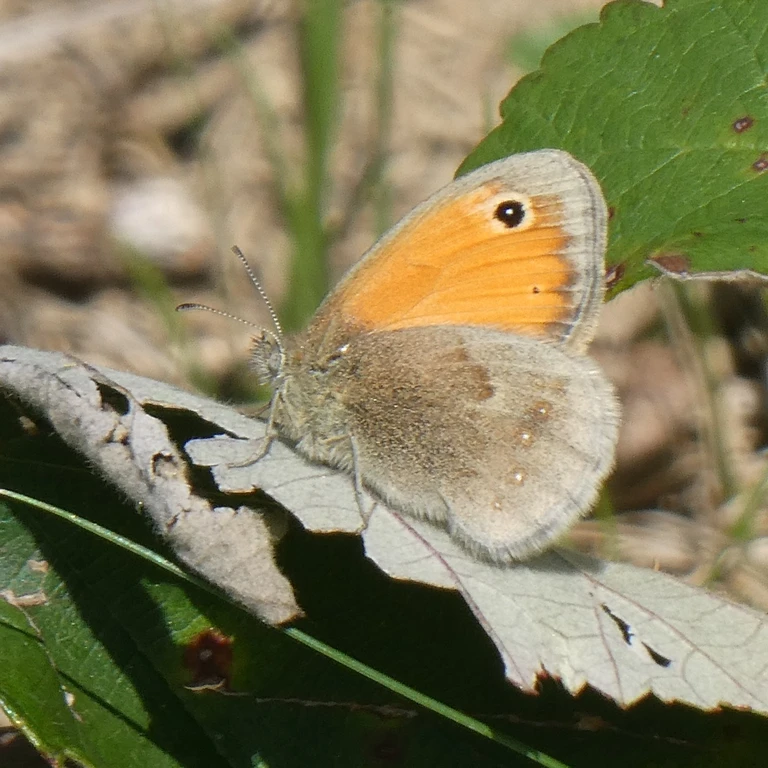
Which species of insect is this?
Coenonympha pamphilus
